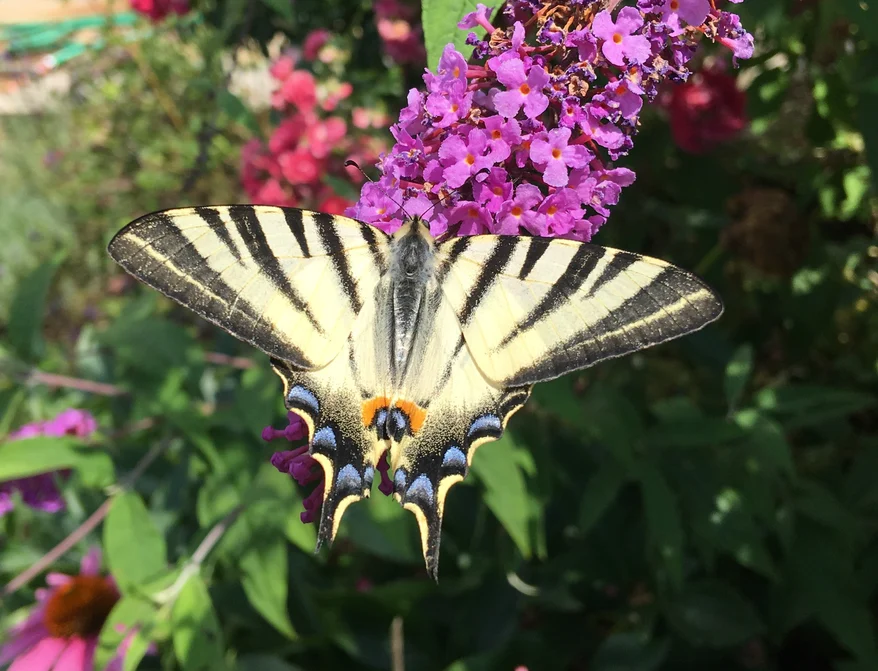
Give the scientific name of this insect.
Iphiclides podalirius
